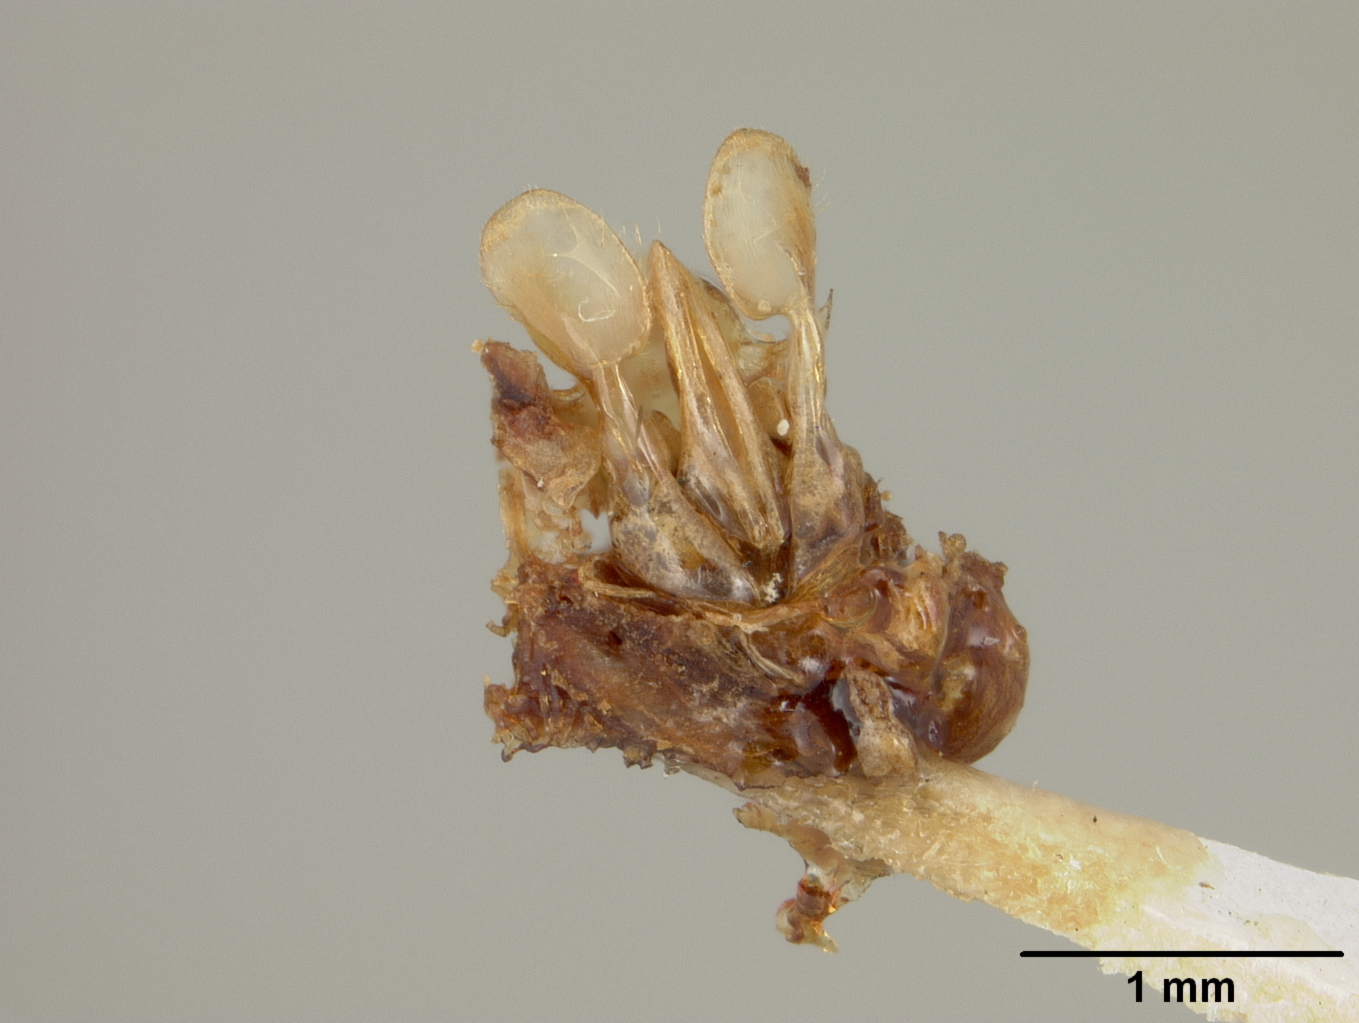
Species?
Parevaspis impressus
